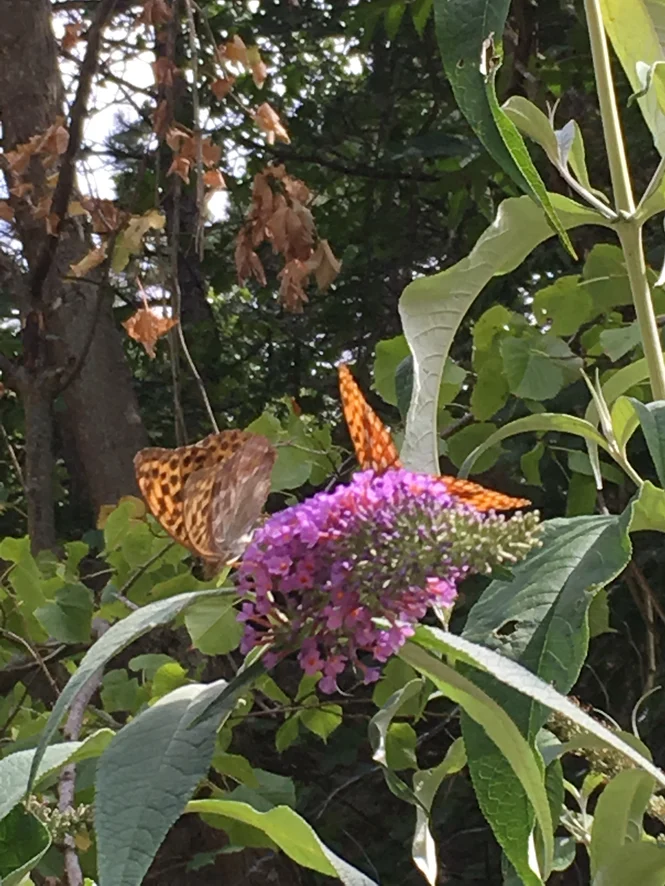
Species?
Argynnis paphia
